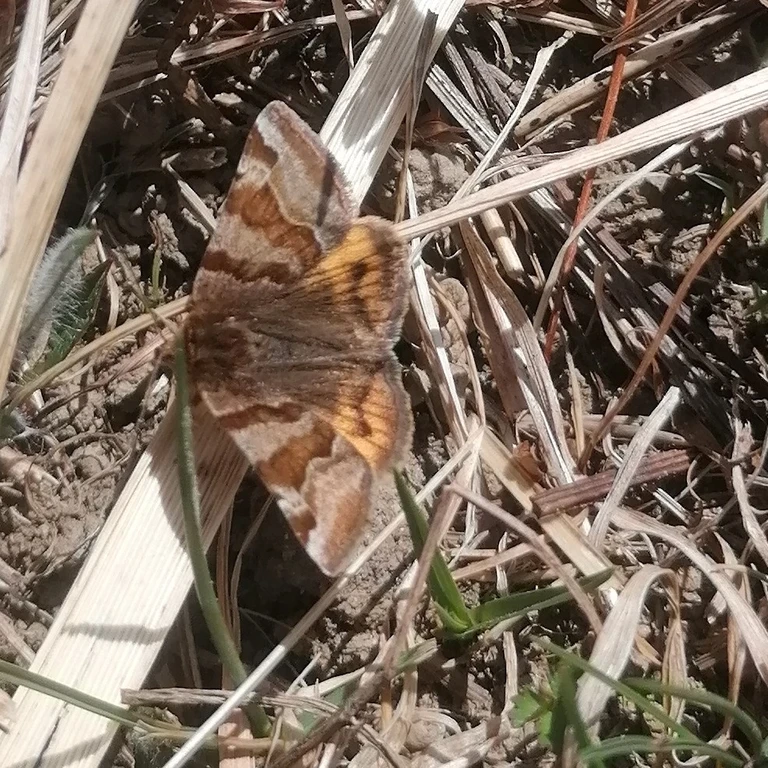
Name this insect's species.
Euclidia glyphica
